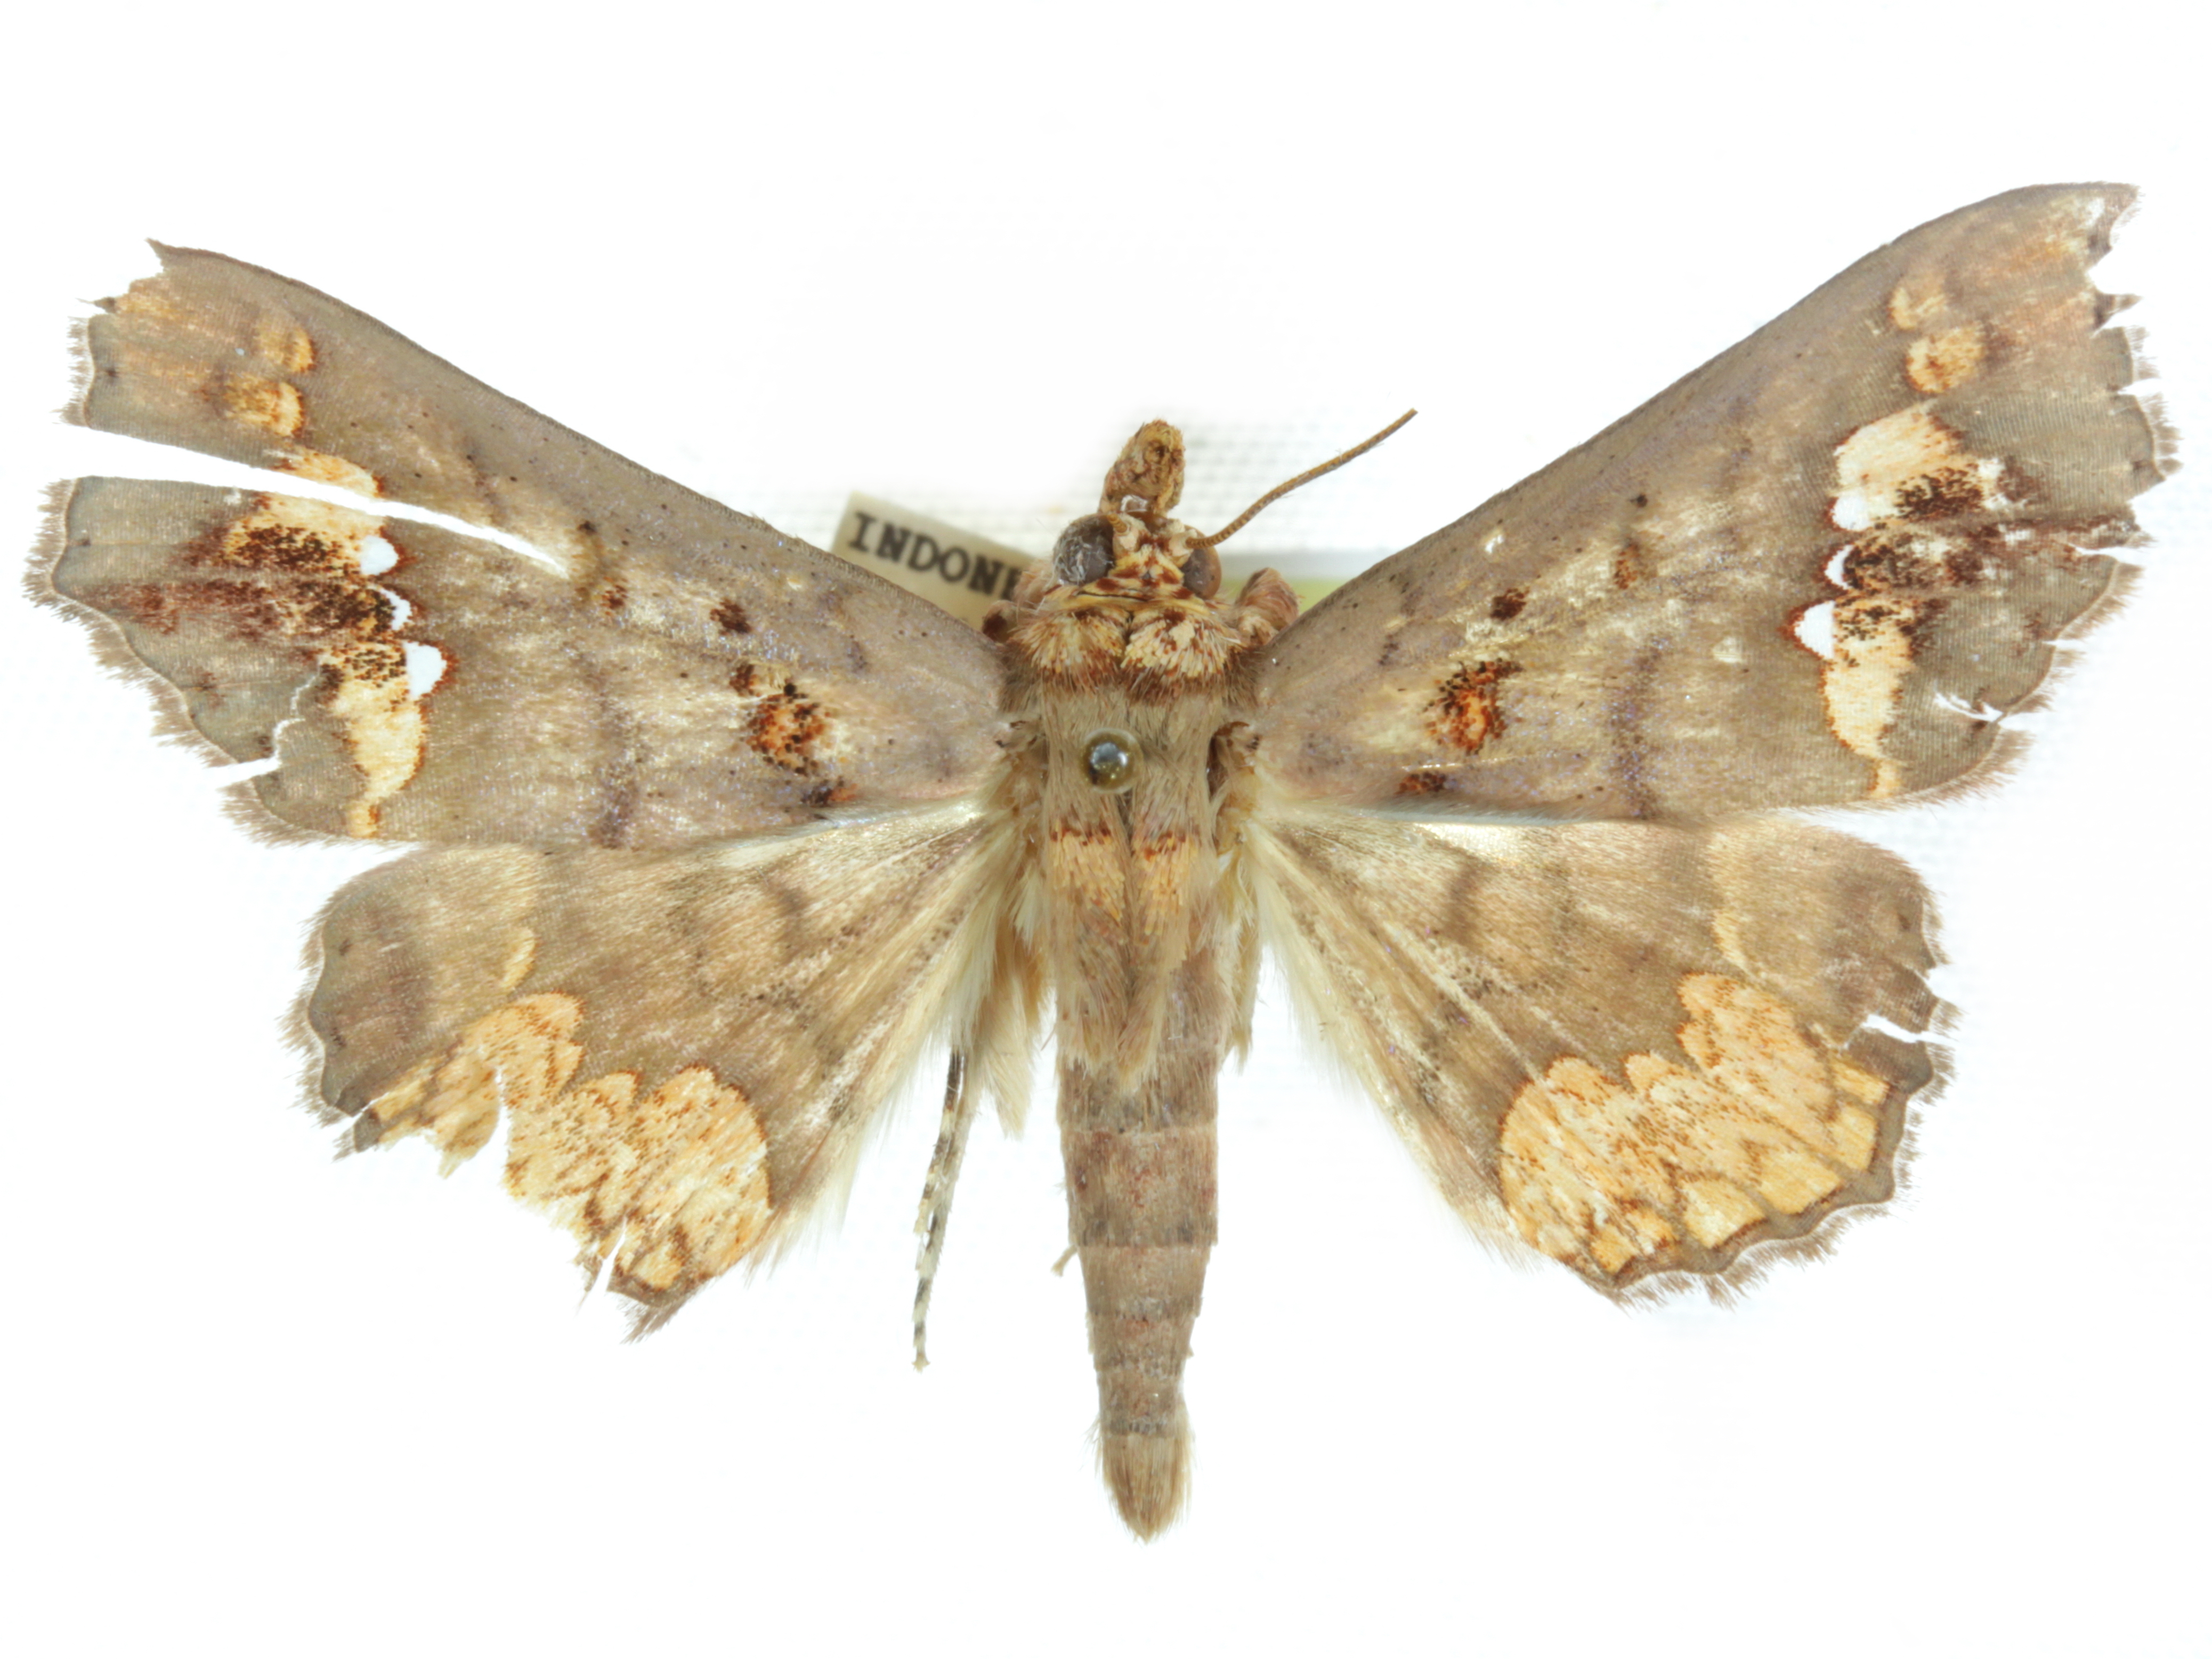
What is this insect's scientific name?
Lopharthrum comprimens
